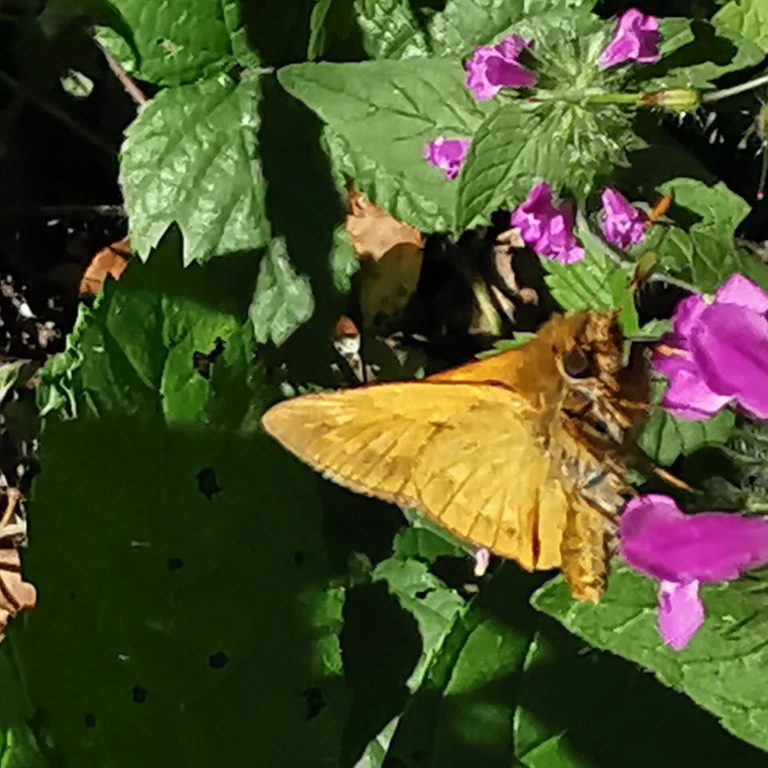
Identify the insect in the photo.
Ochlodes sylvanus (also Ochlodes venata)
